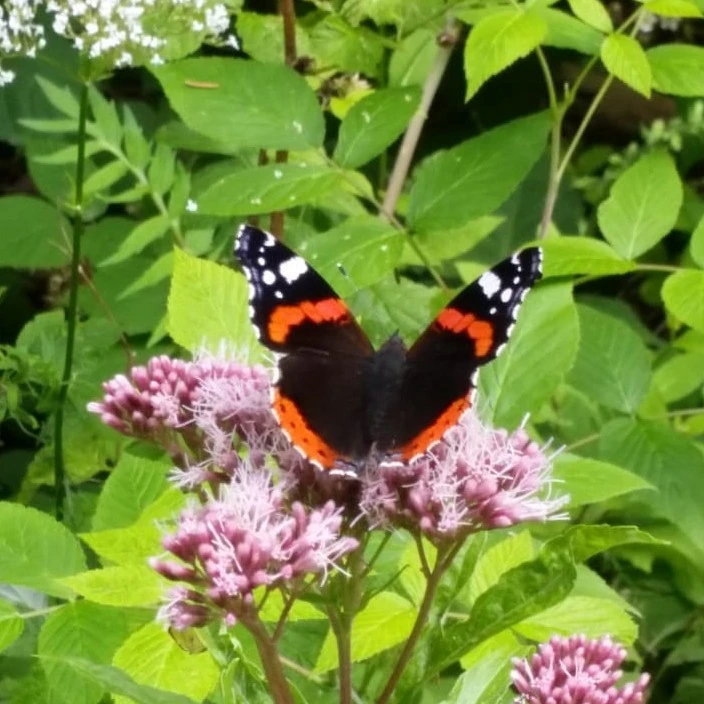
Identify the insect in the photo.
Vanessa atalanta
